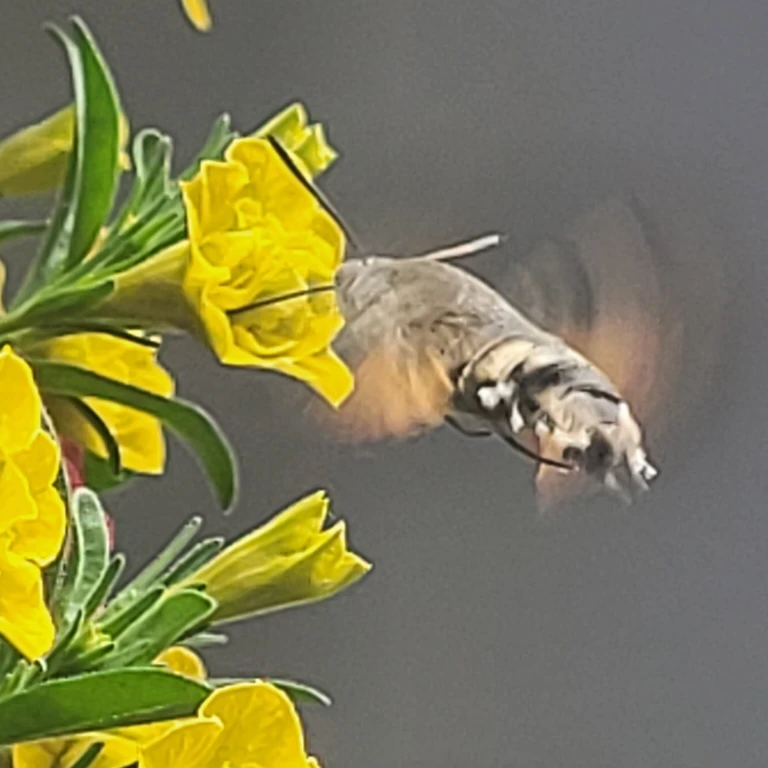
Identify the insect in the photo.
Macroglossum stellatarum
